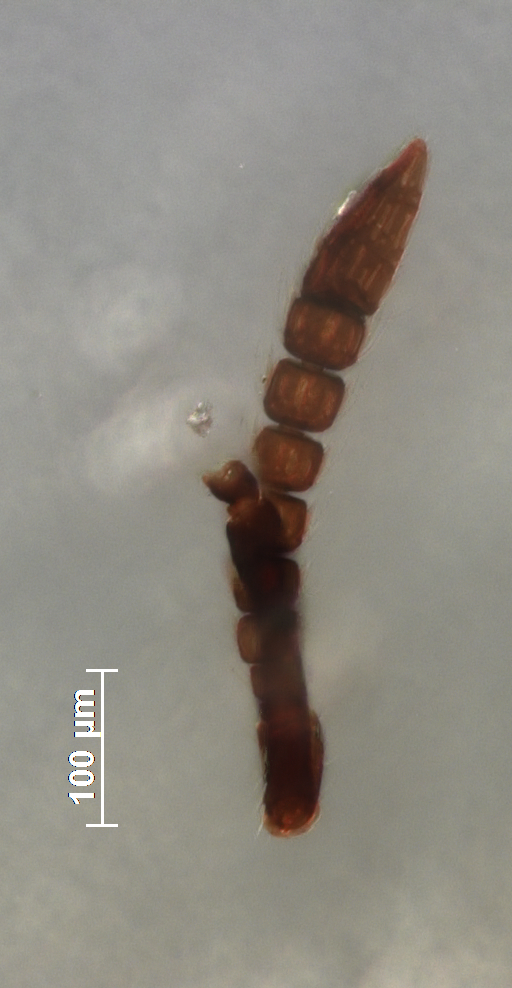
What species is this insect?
Pachycrepoideus indicus
